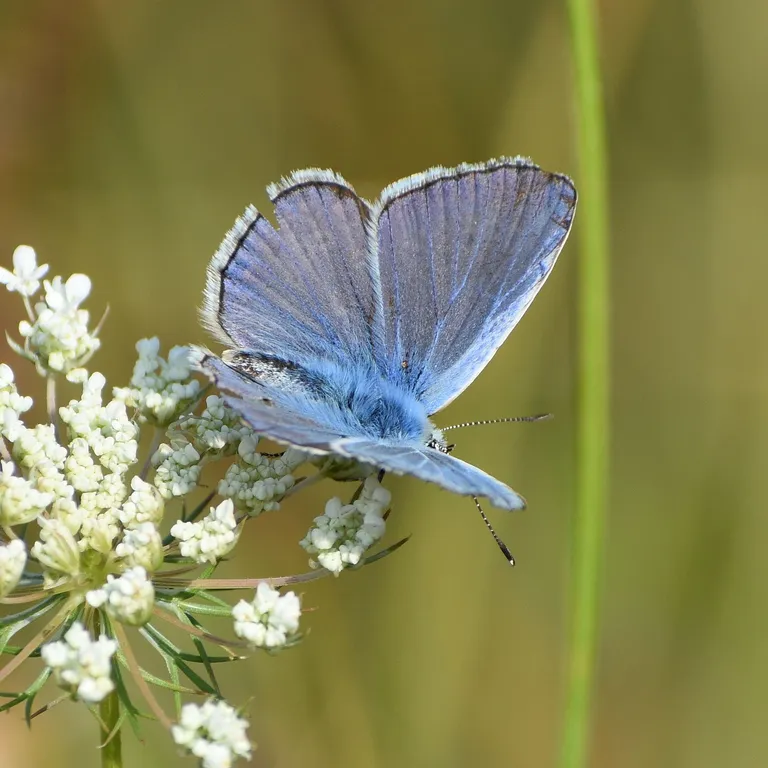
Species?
Polyommatus icarus
